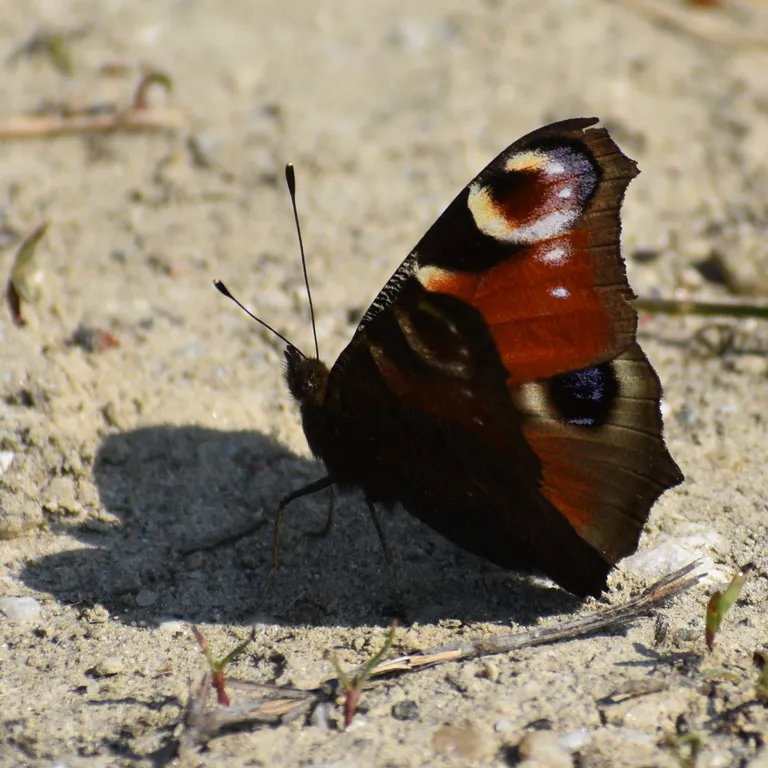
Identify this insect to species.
Aglais io
